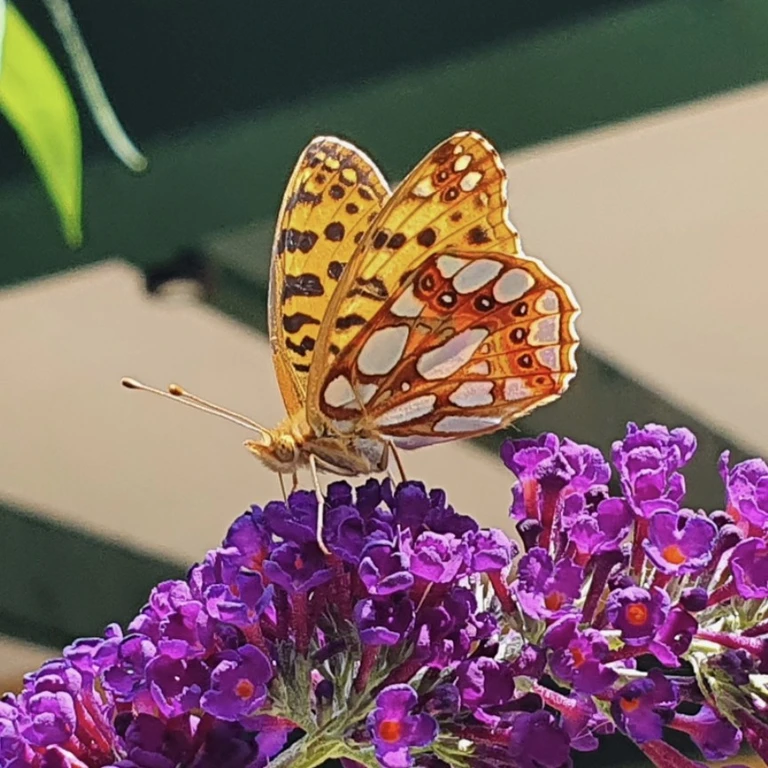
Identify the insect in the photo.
Issoria lathonia
